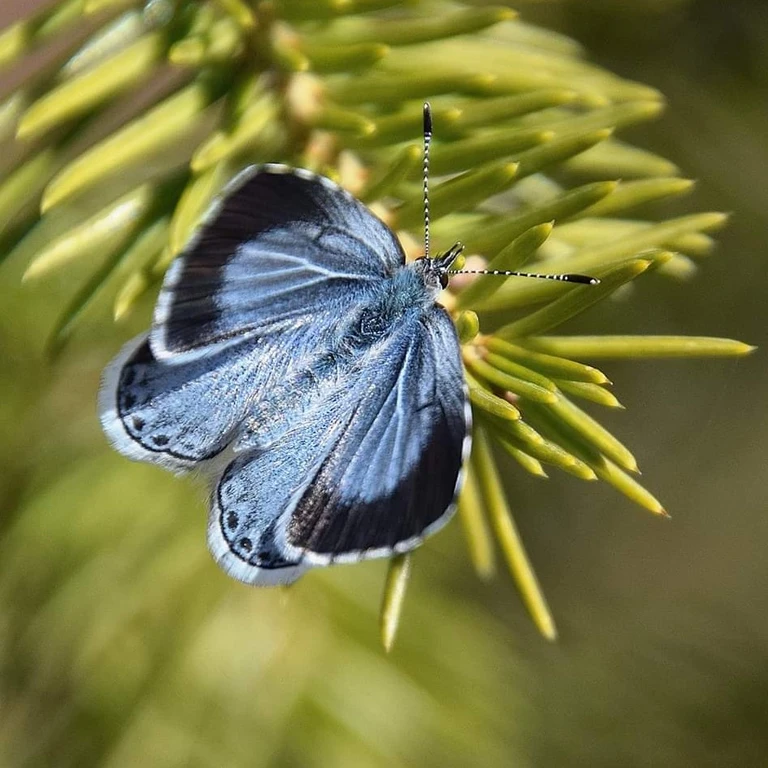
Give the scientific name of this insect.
Celastrina argiolus
